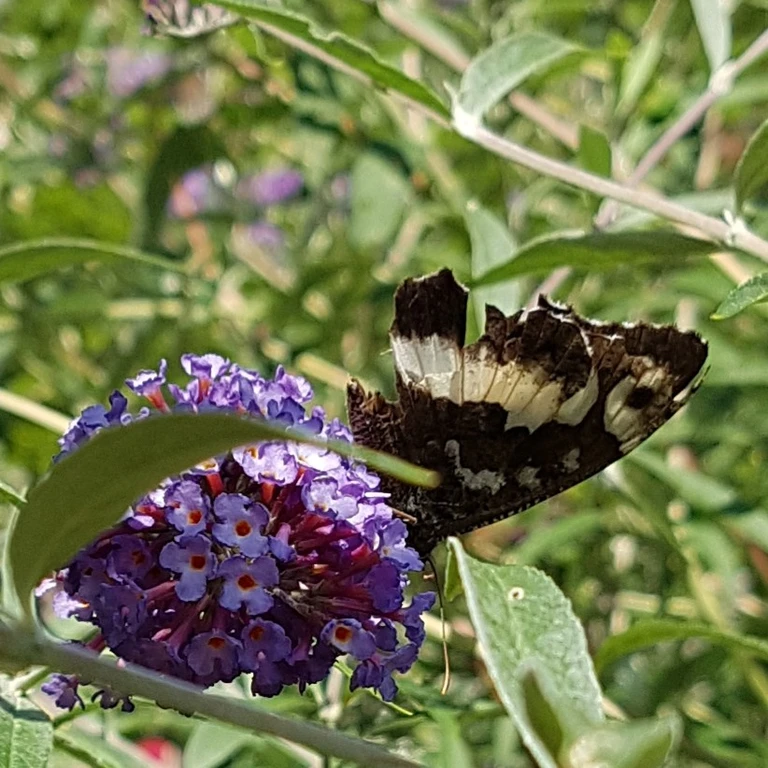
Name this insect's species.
Brintesia circe
